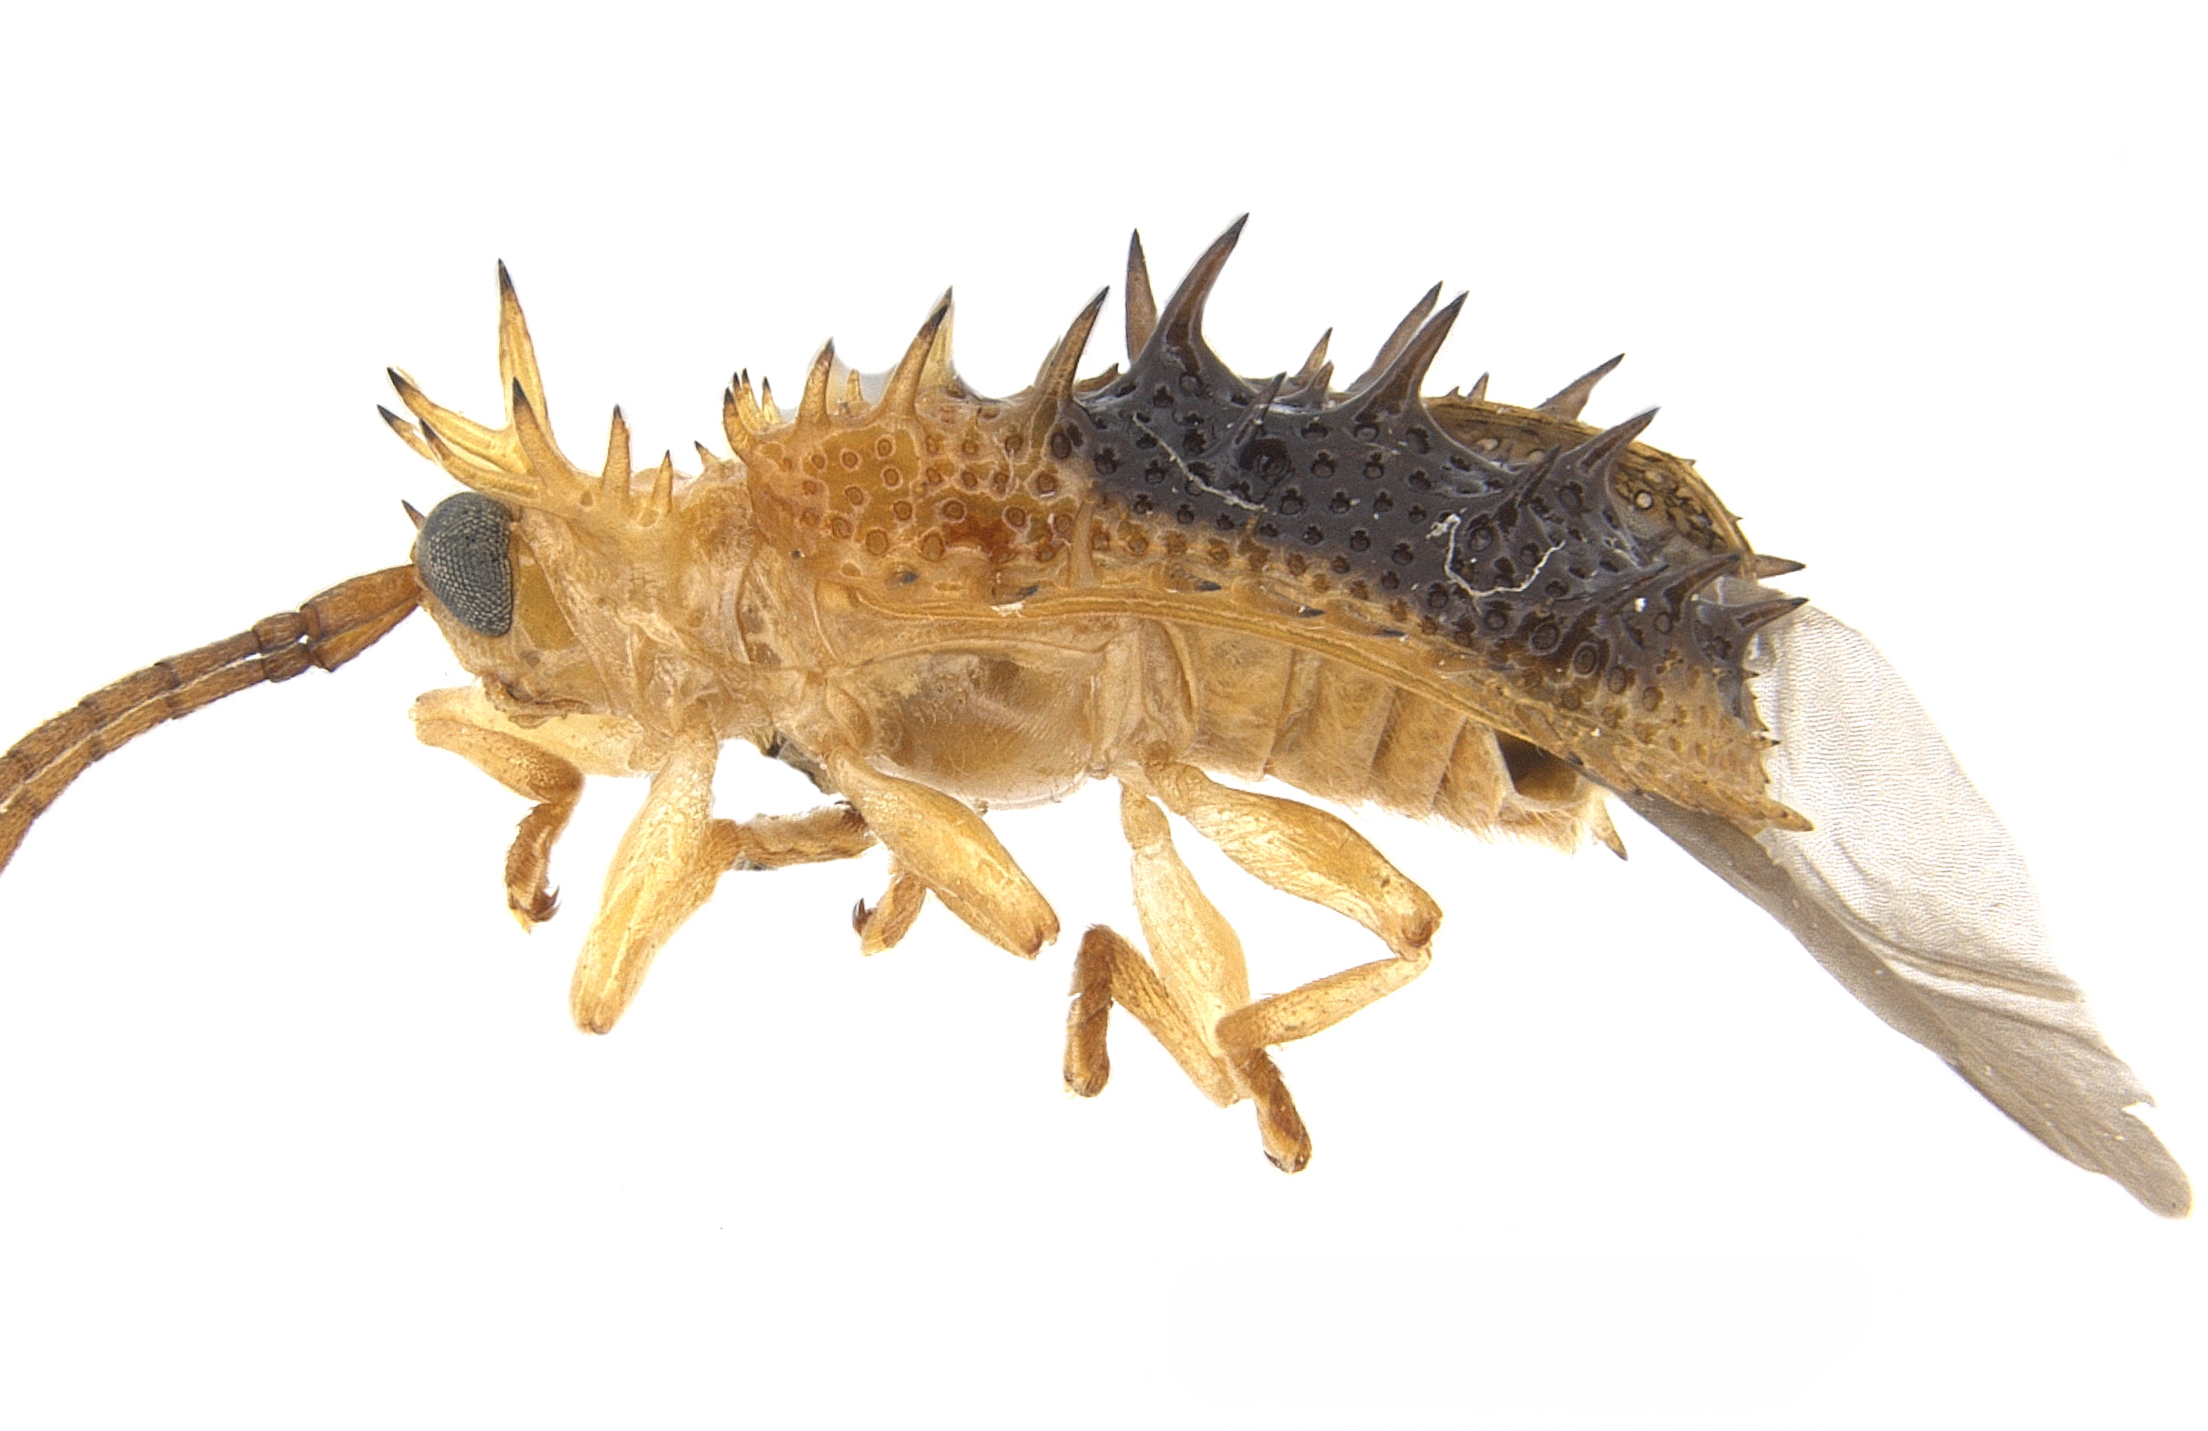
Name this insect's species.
Dactylispa rubus
